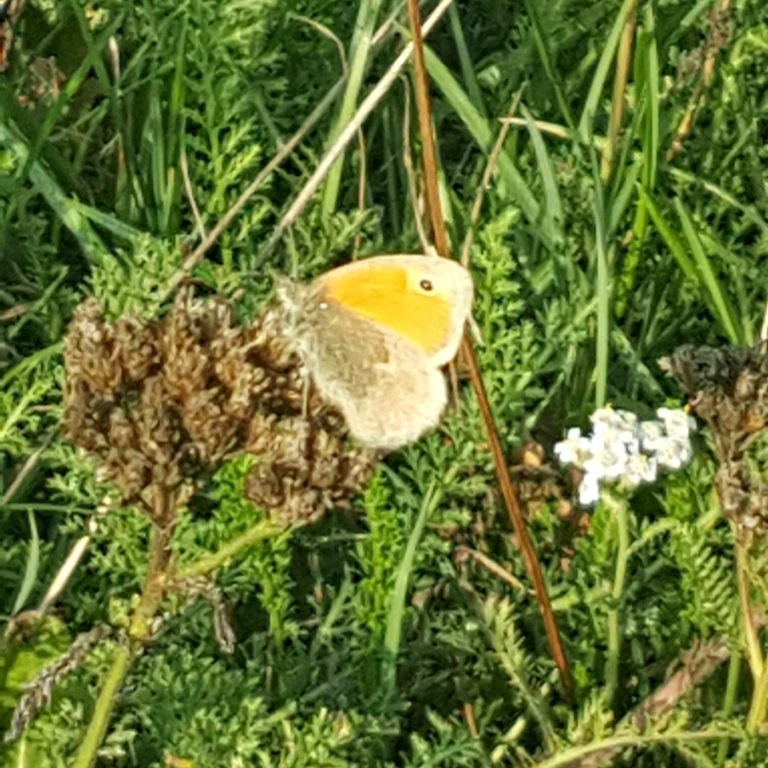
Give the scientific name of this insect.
Coenonympha pamphilus
